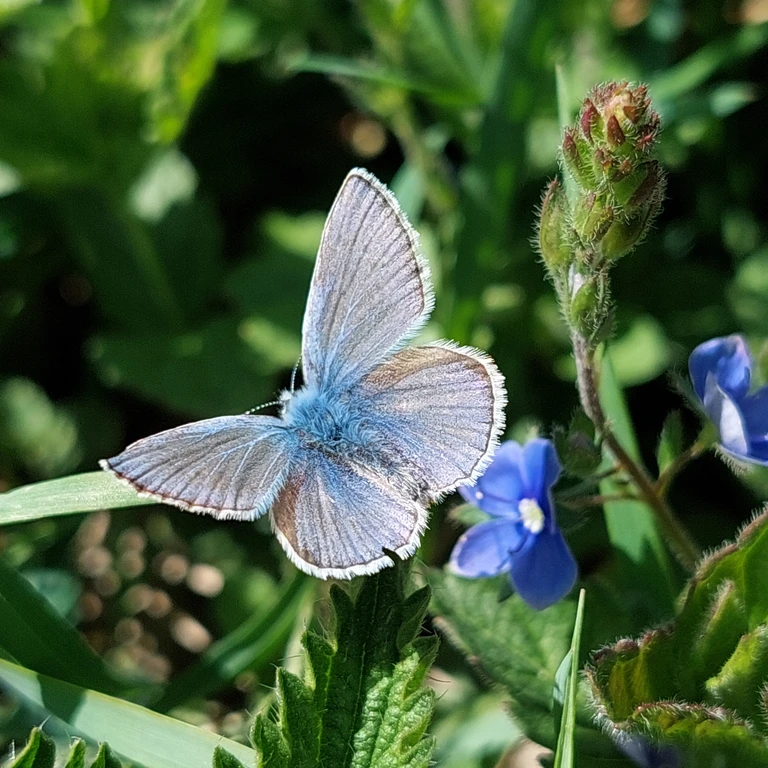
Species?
Polyommatus icarus
